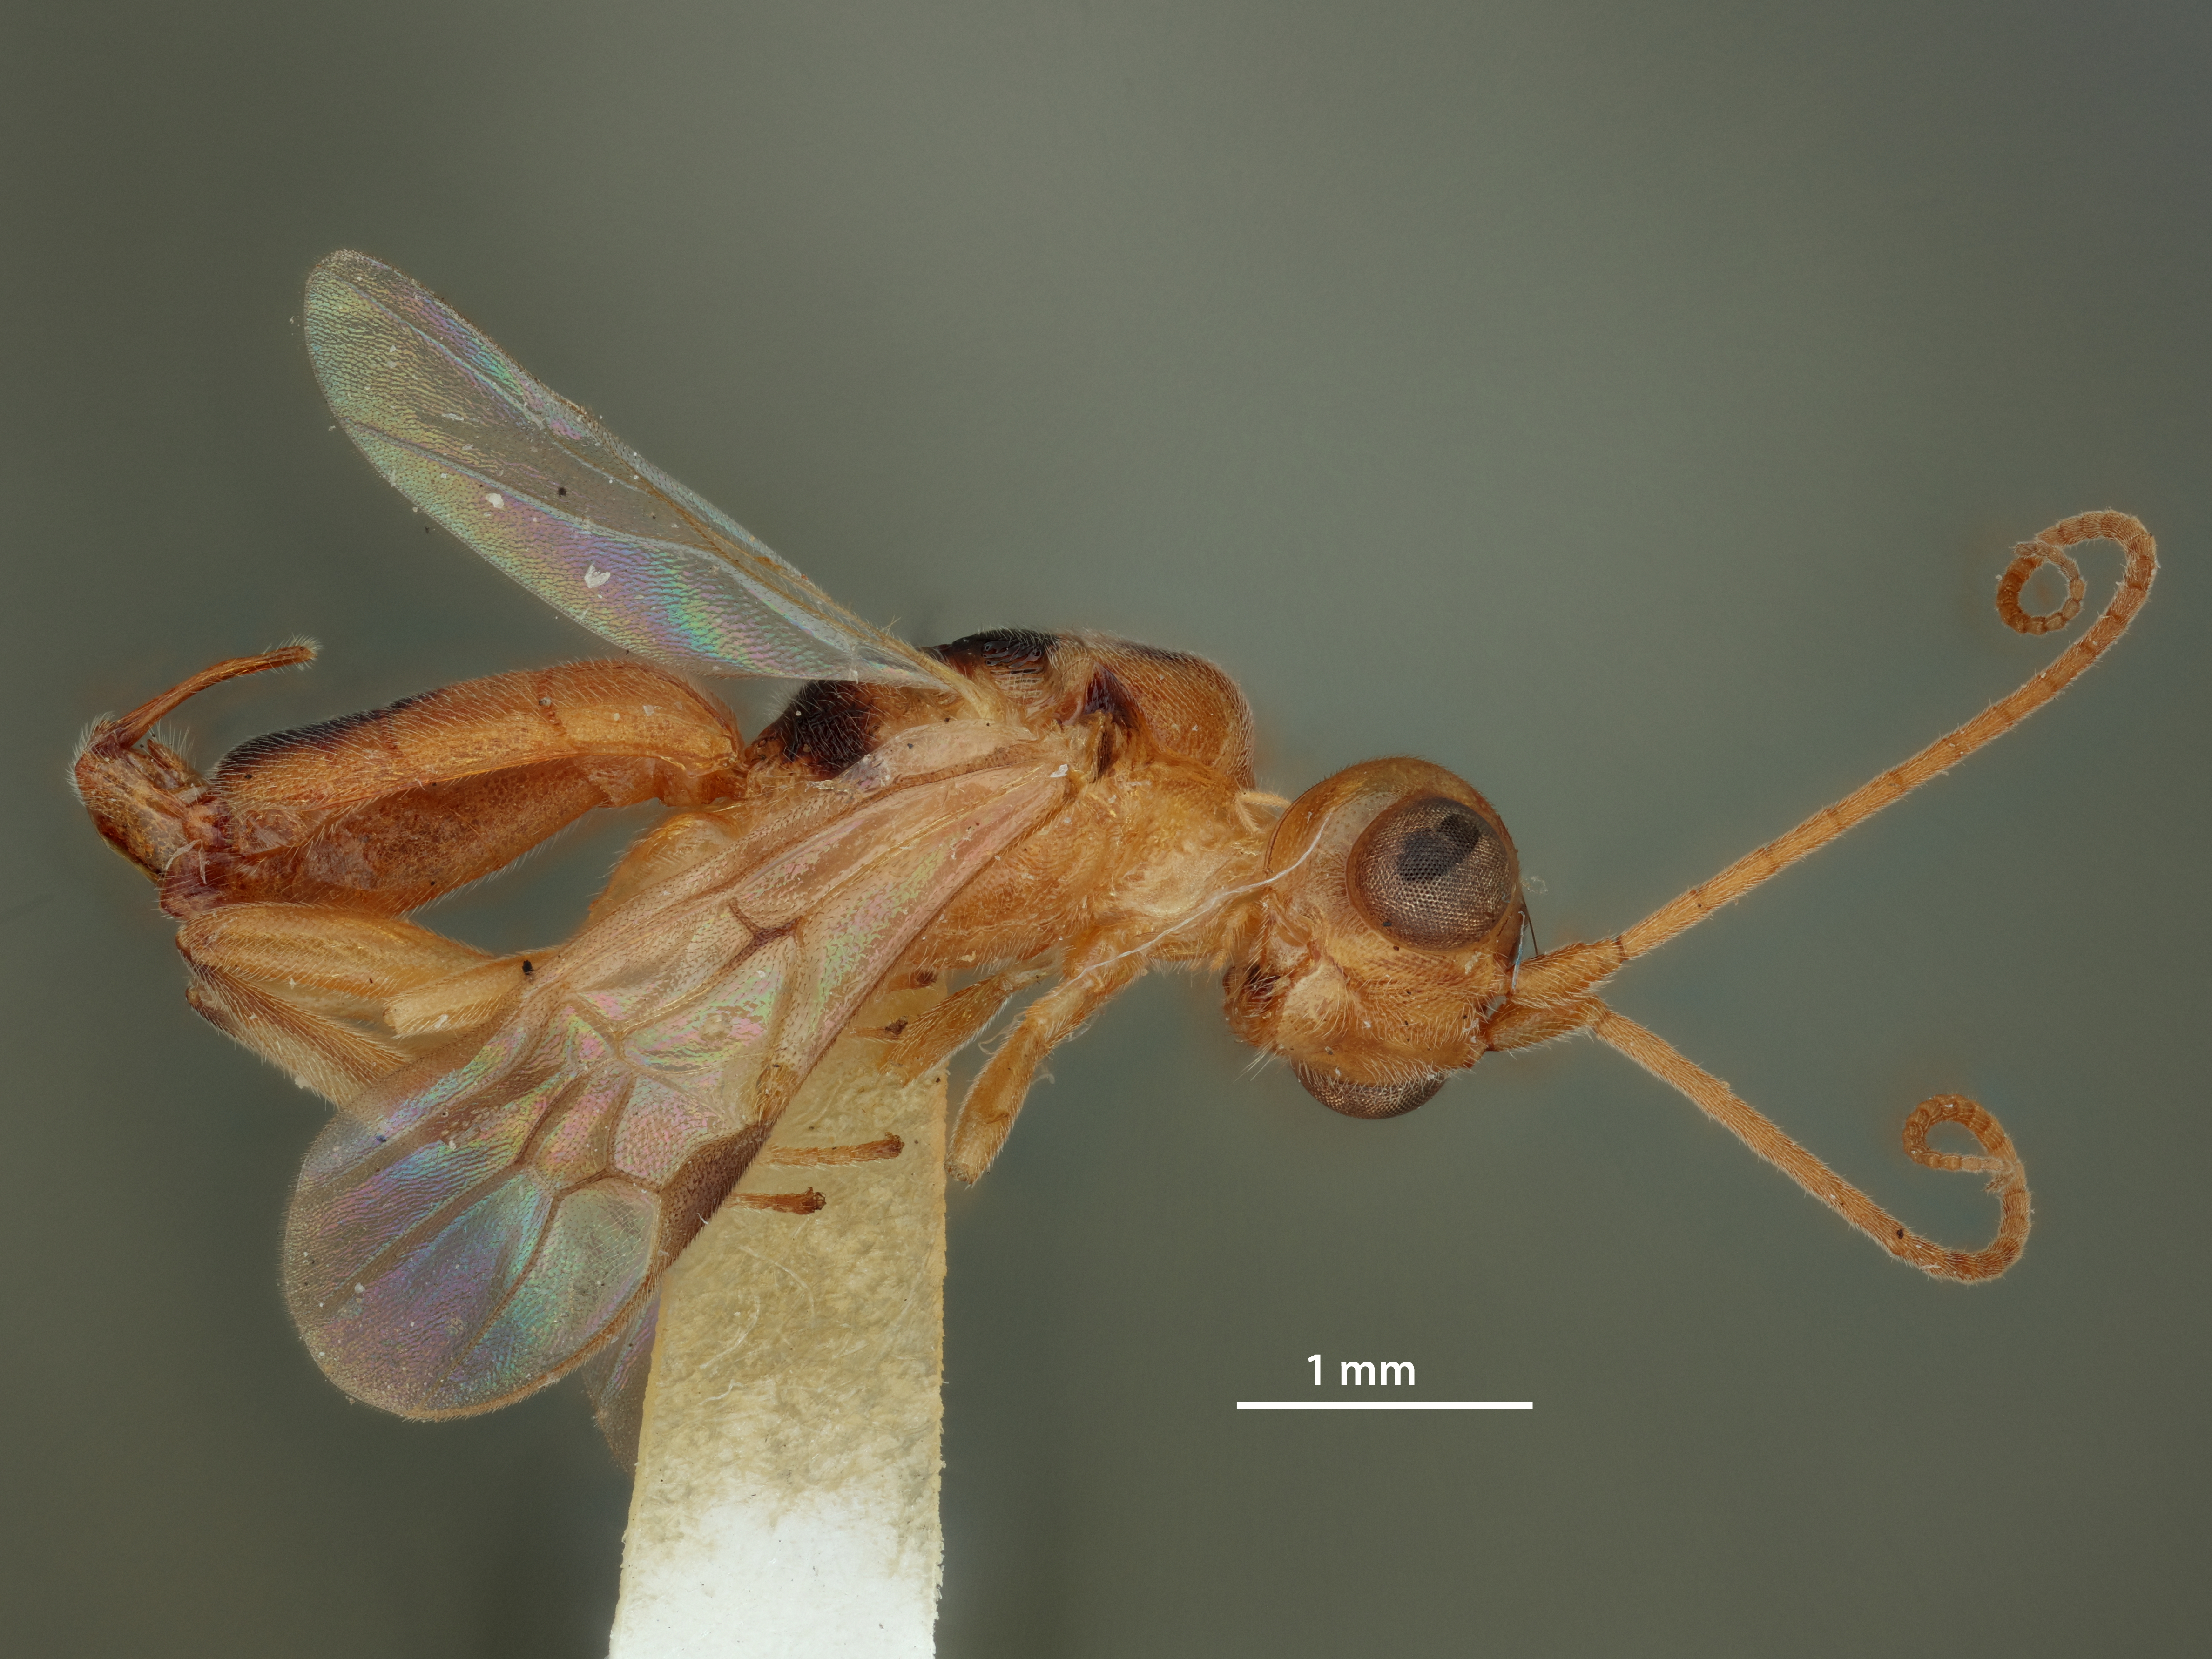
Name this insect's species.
Phanerotoma zeteki
